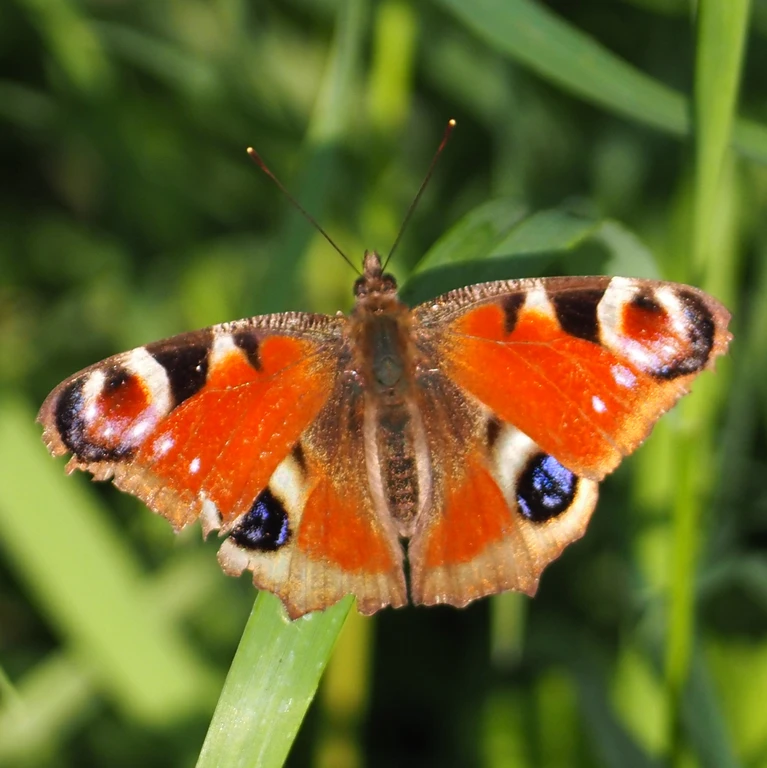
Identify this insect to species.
Aglais io
